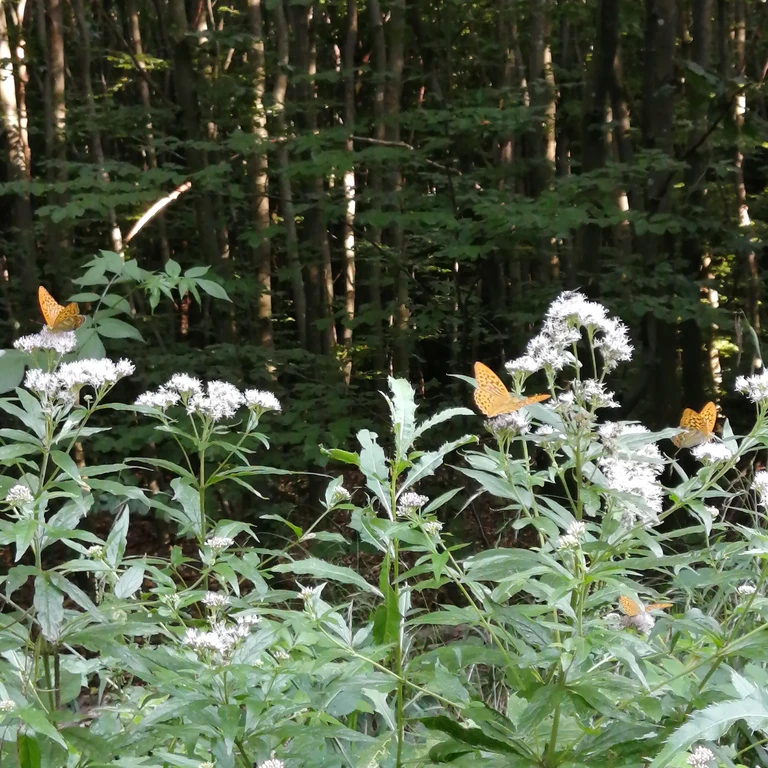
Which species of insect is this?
Argynnis paphia
